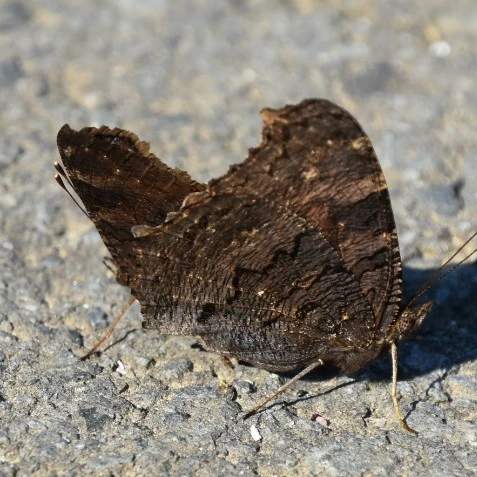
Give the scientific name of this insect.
Aglais io
